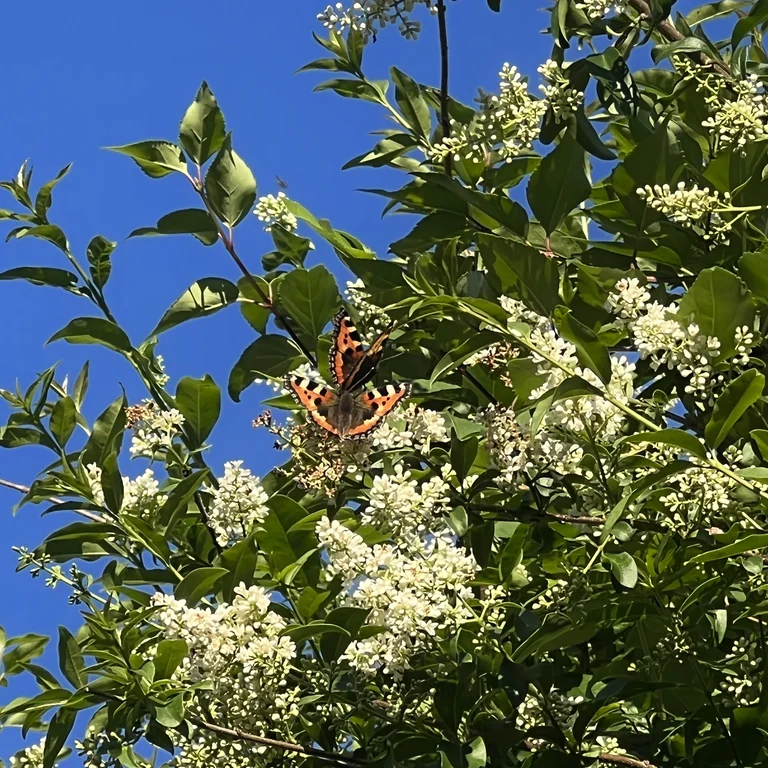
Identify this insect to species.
Aglais urticae
